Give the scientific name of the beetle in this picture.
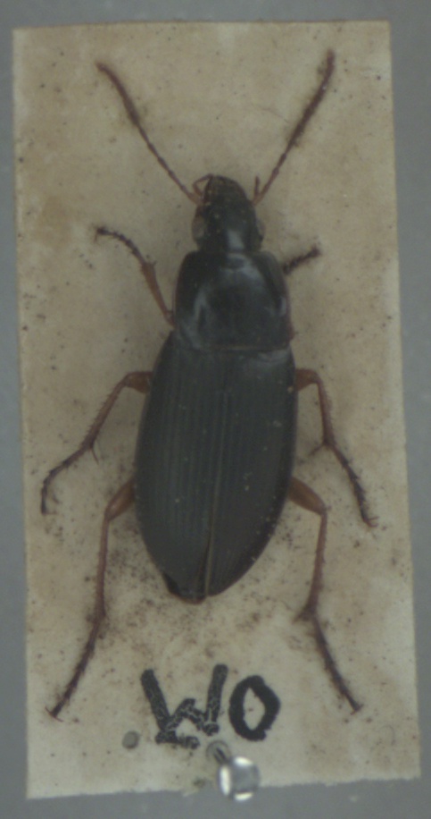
Calathus fuscipes
